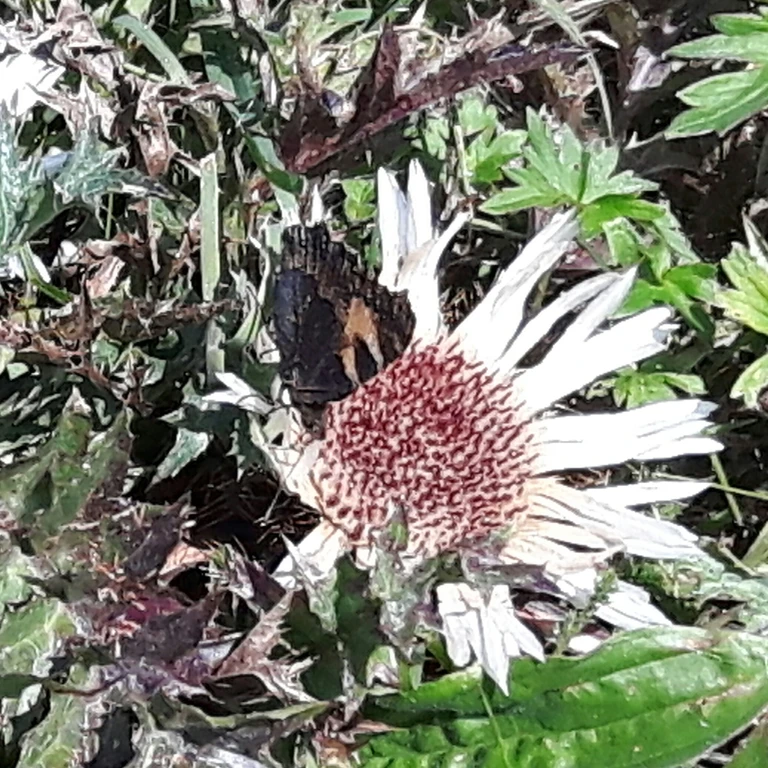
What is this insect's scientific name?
Aglais urticae
